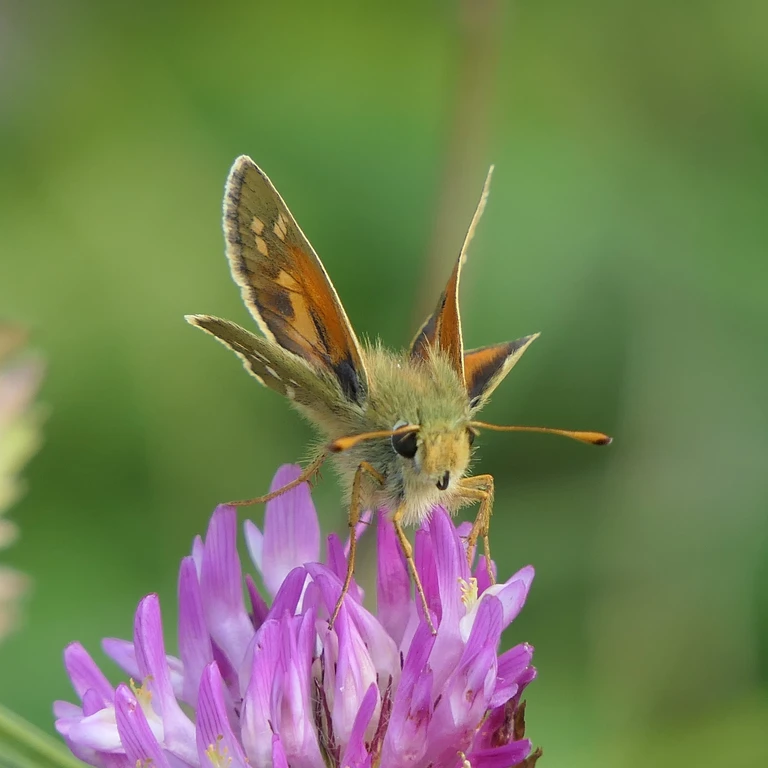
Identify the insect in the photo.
Hesperia comma
